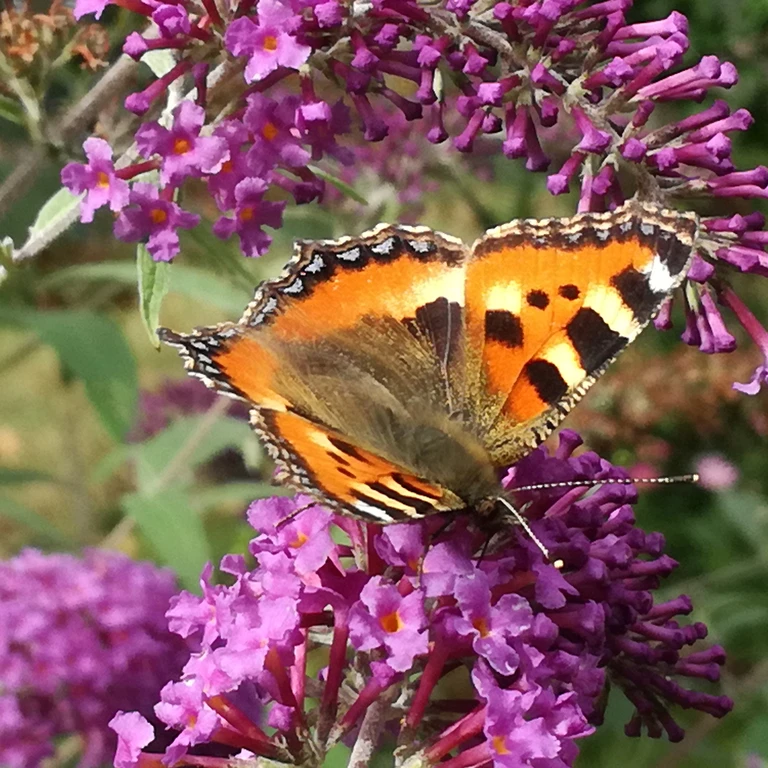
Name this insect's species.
Aglais urticae
